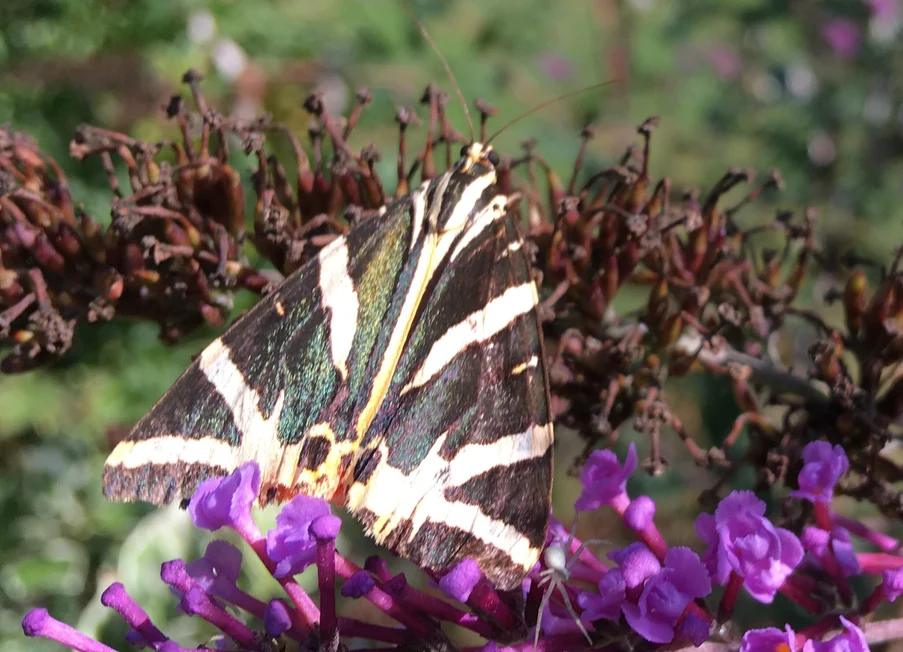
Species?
Euplagia quadripunctaria
